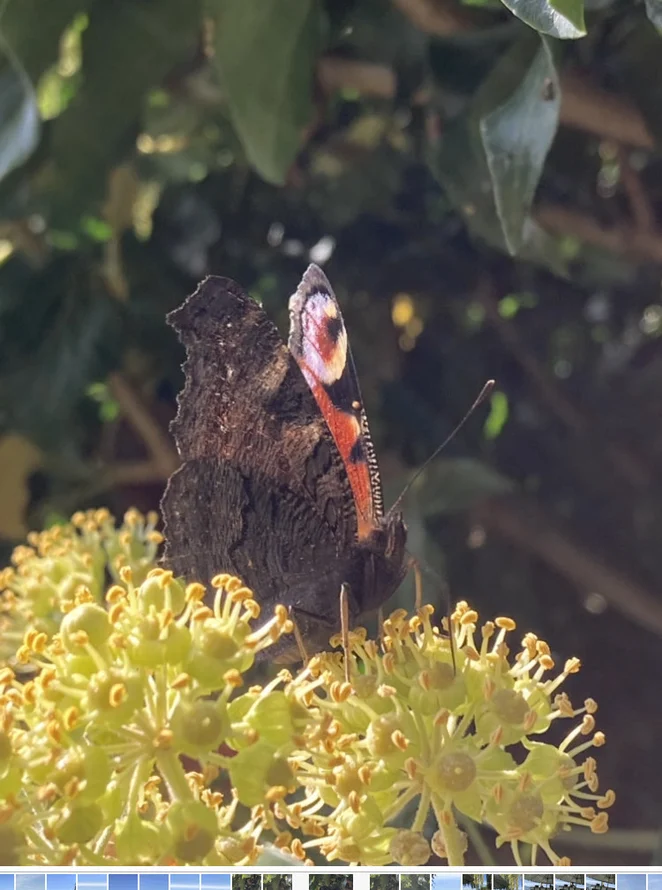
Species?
Aglais io
